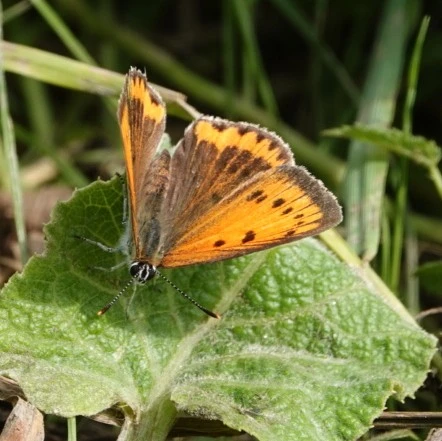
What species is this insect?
Lycaena dispar
